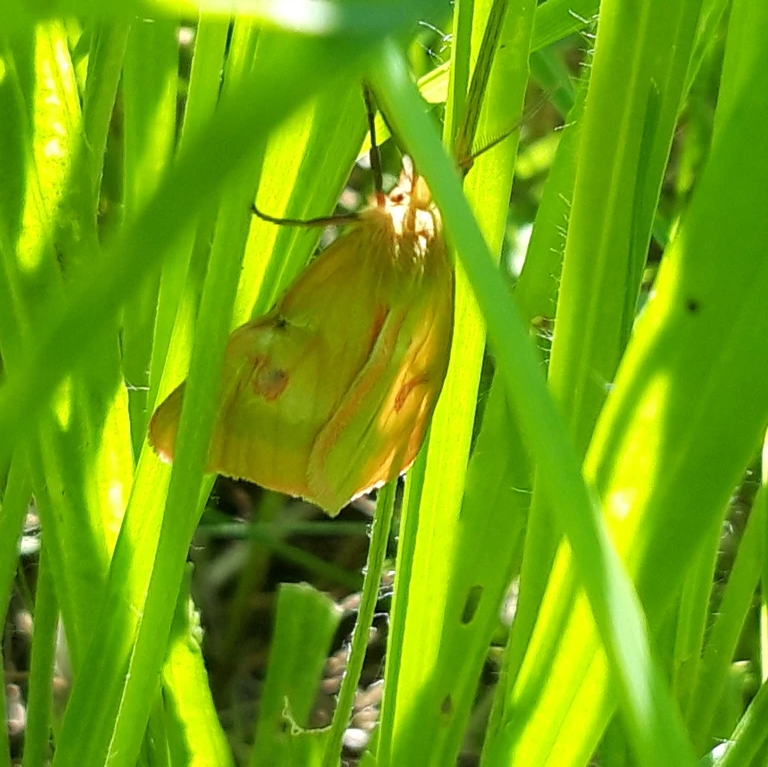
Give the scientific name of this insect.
Diacrisia sannio
